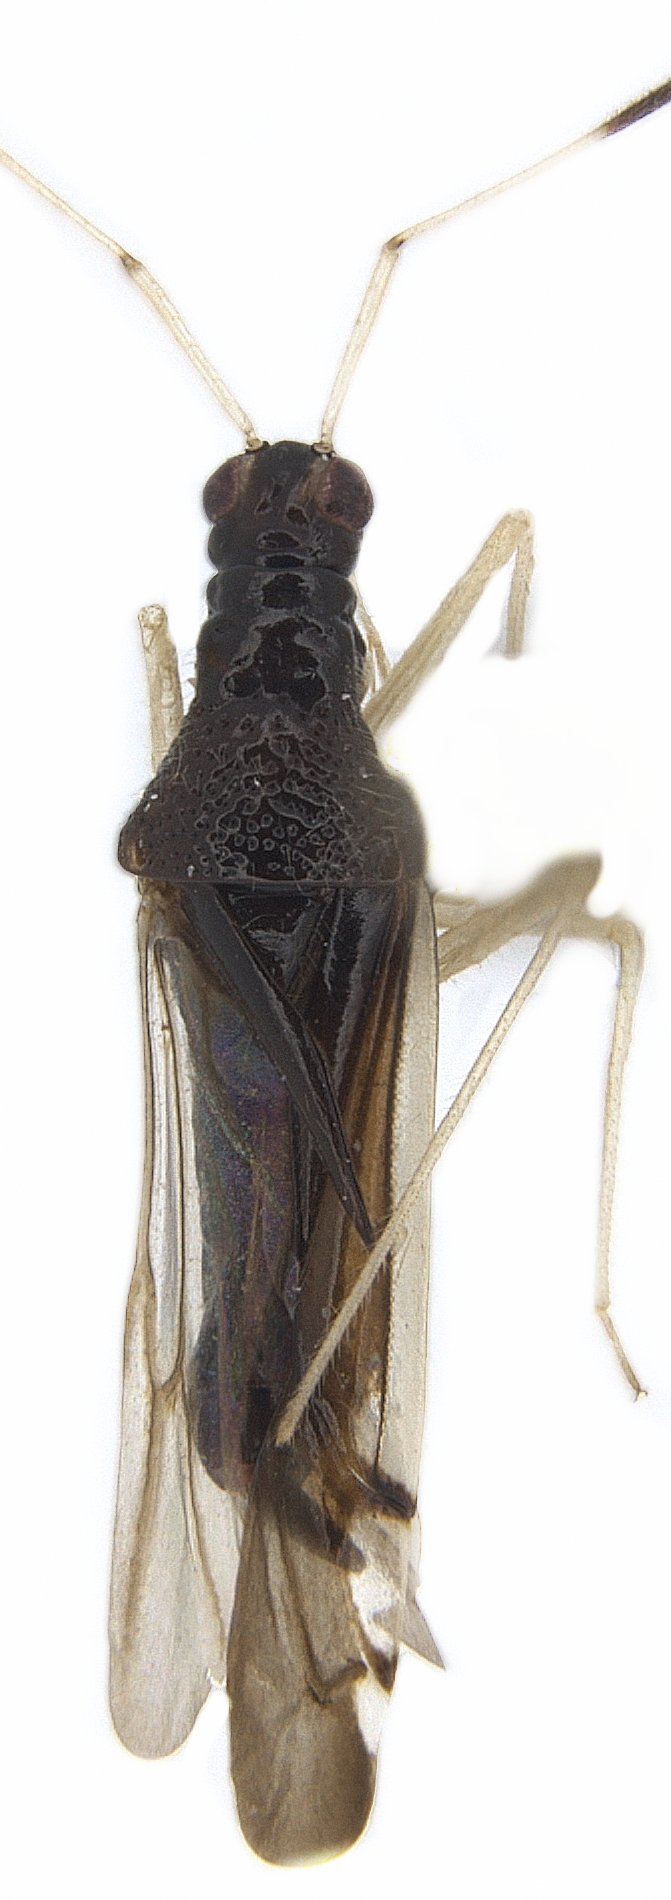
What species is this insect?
Dicyphanisca marginella
